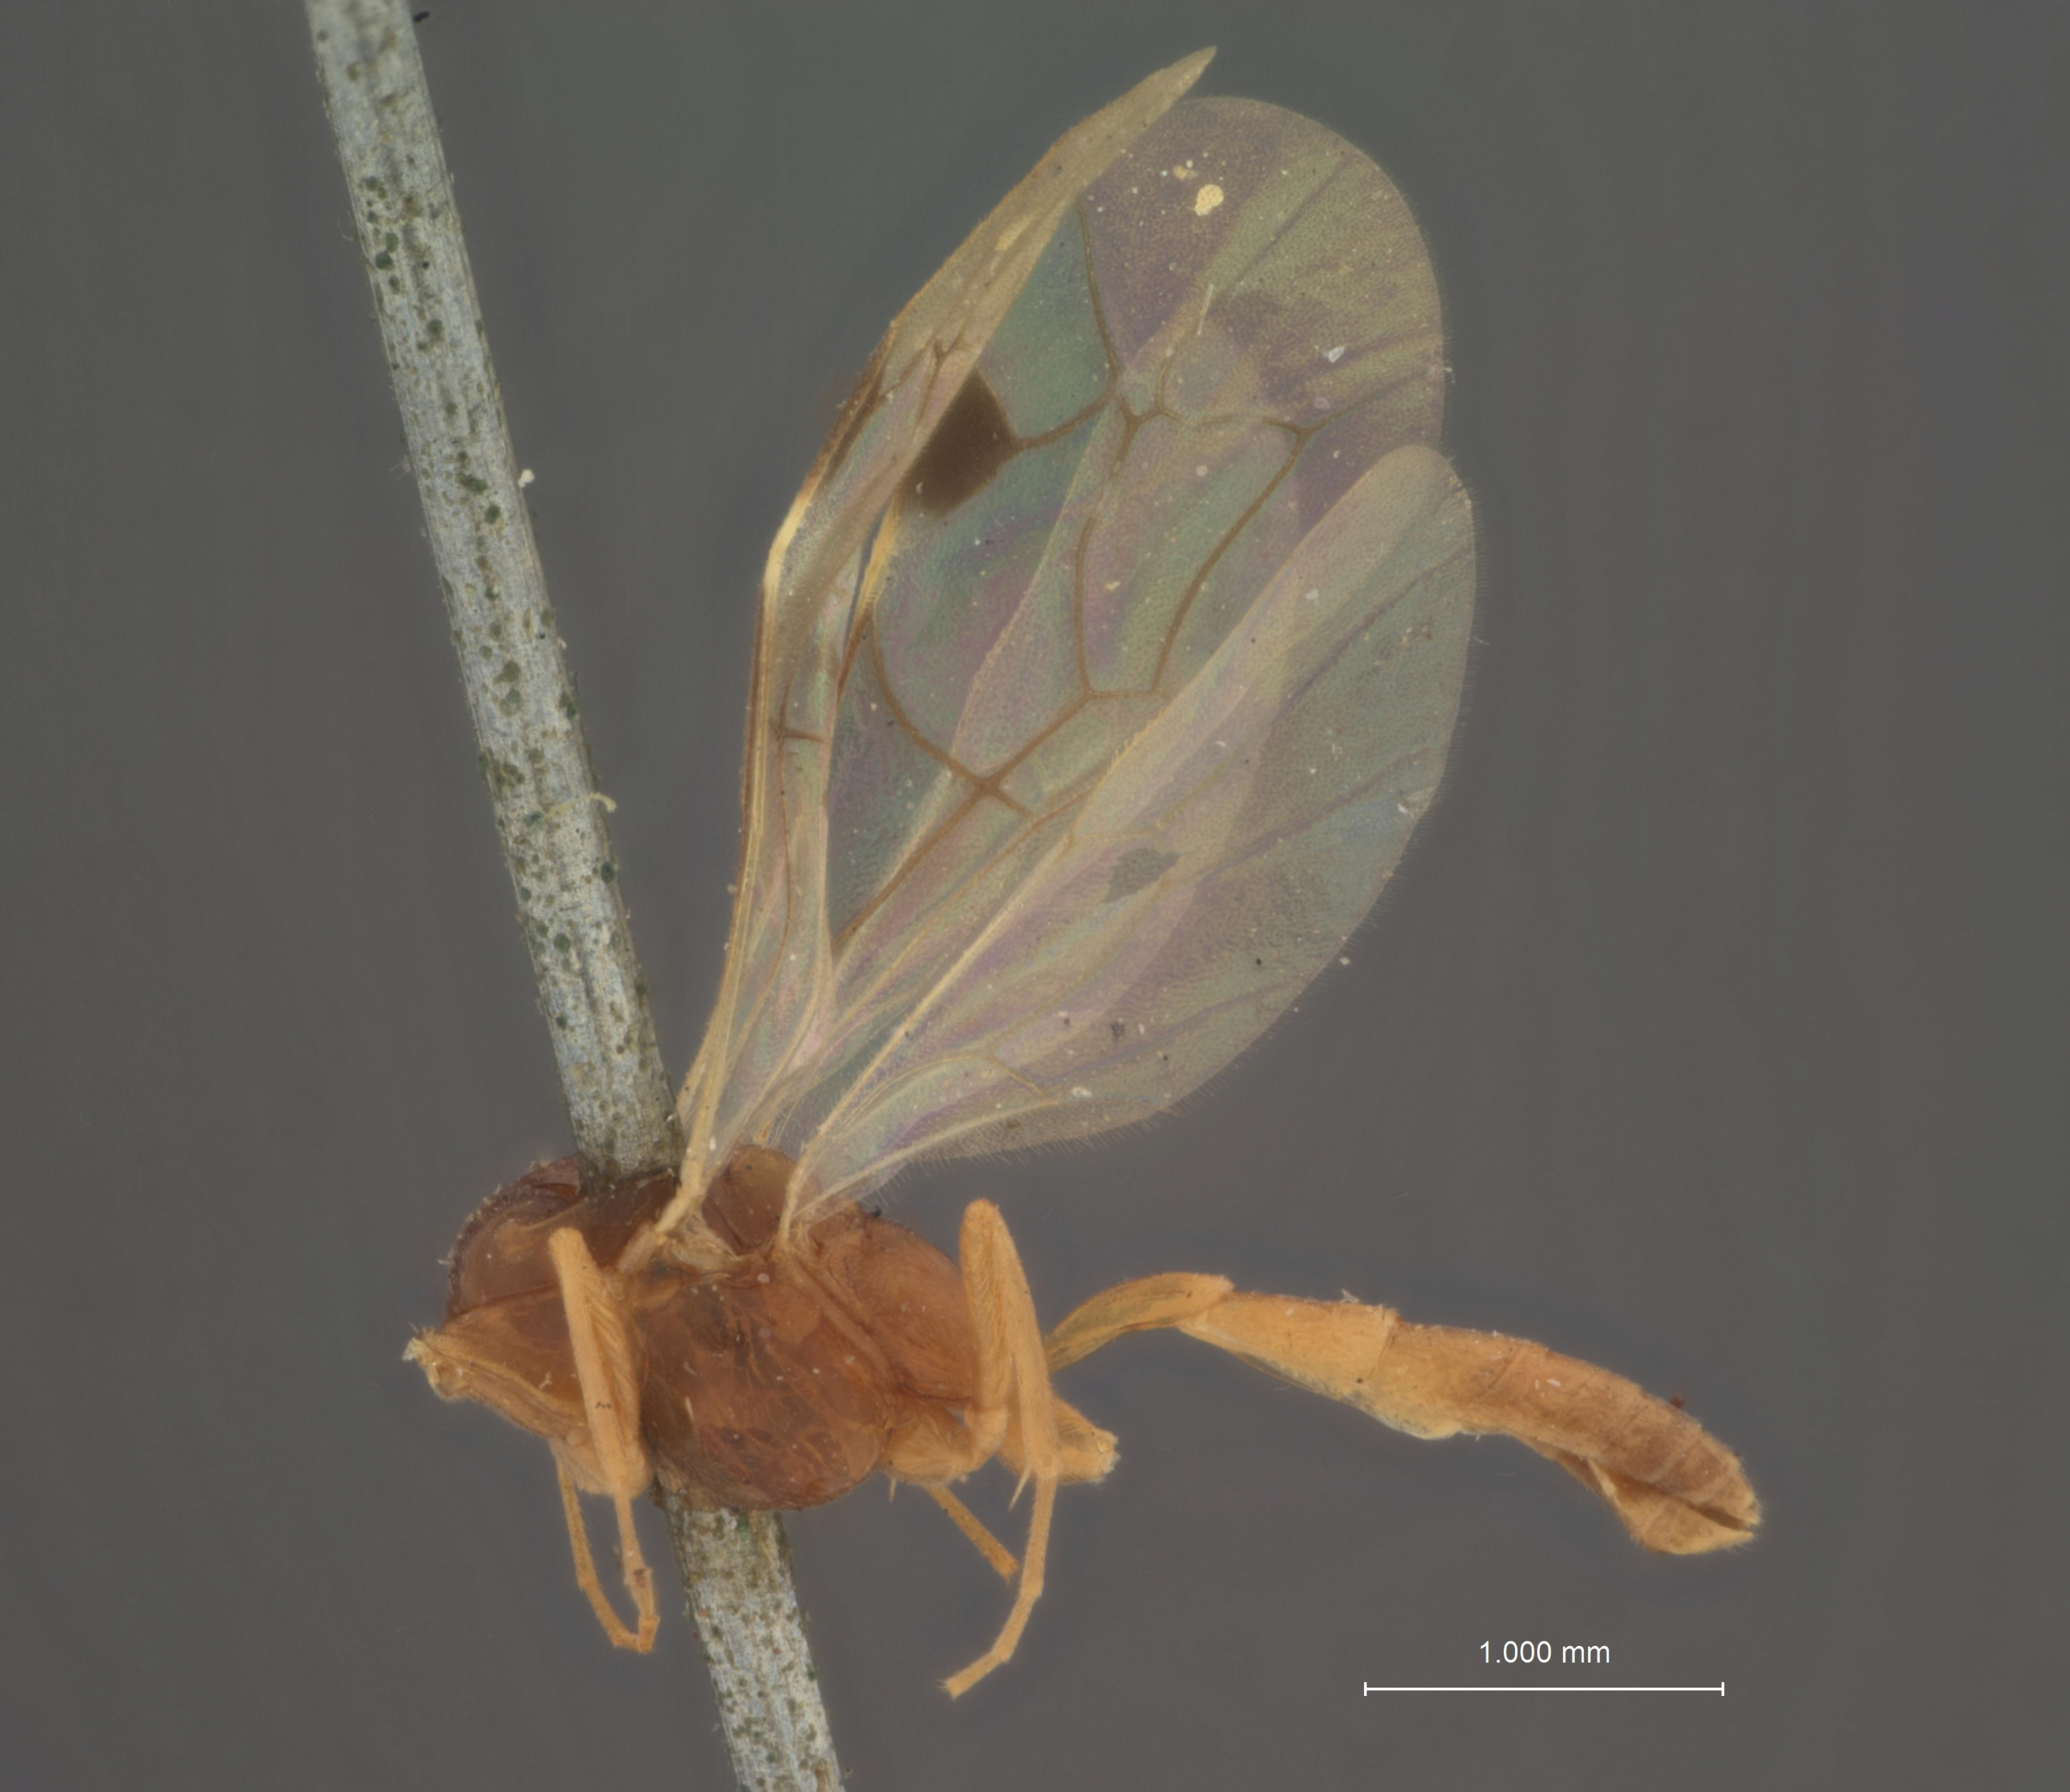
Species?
Mesoleptus stigmaterus
